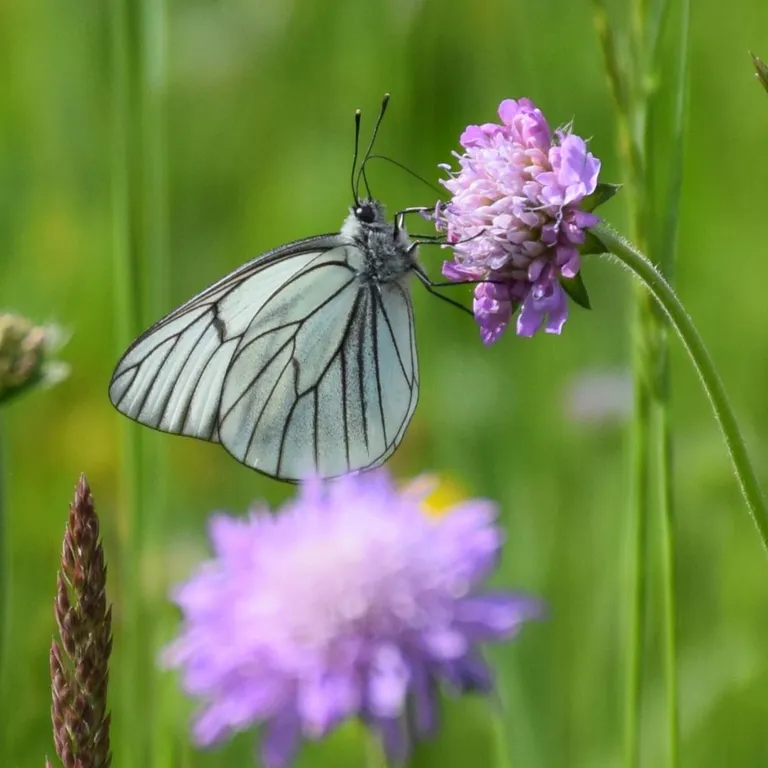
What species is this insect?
Aporia crataegi
